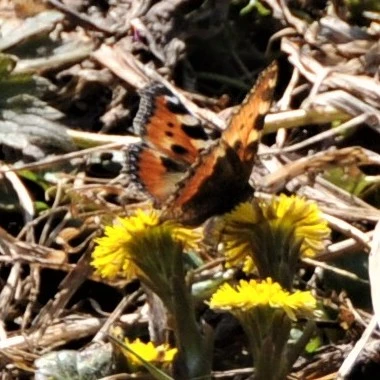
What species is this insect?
Aglais urticae
